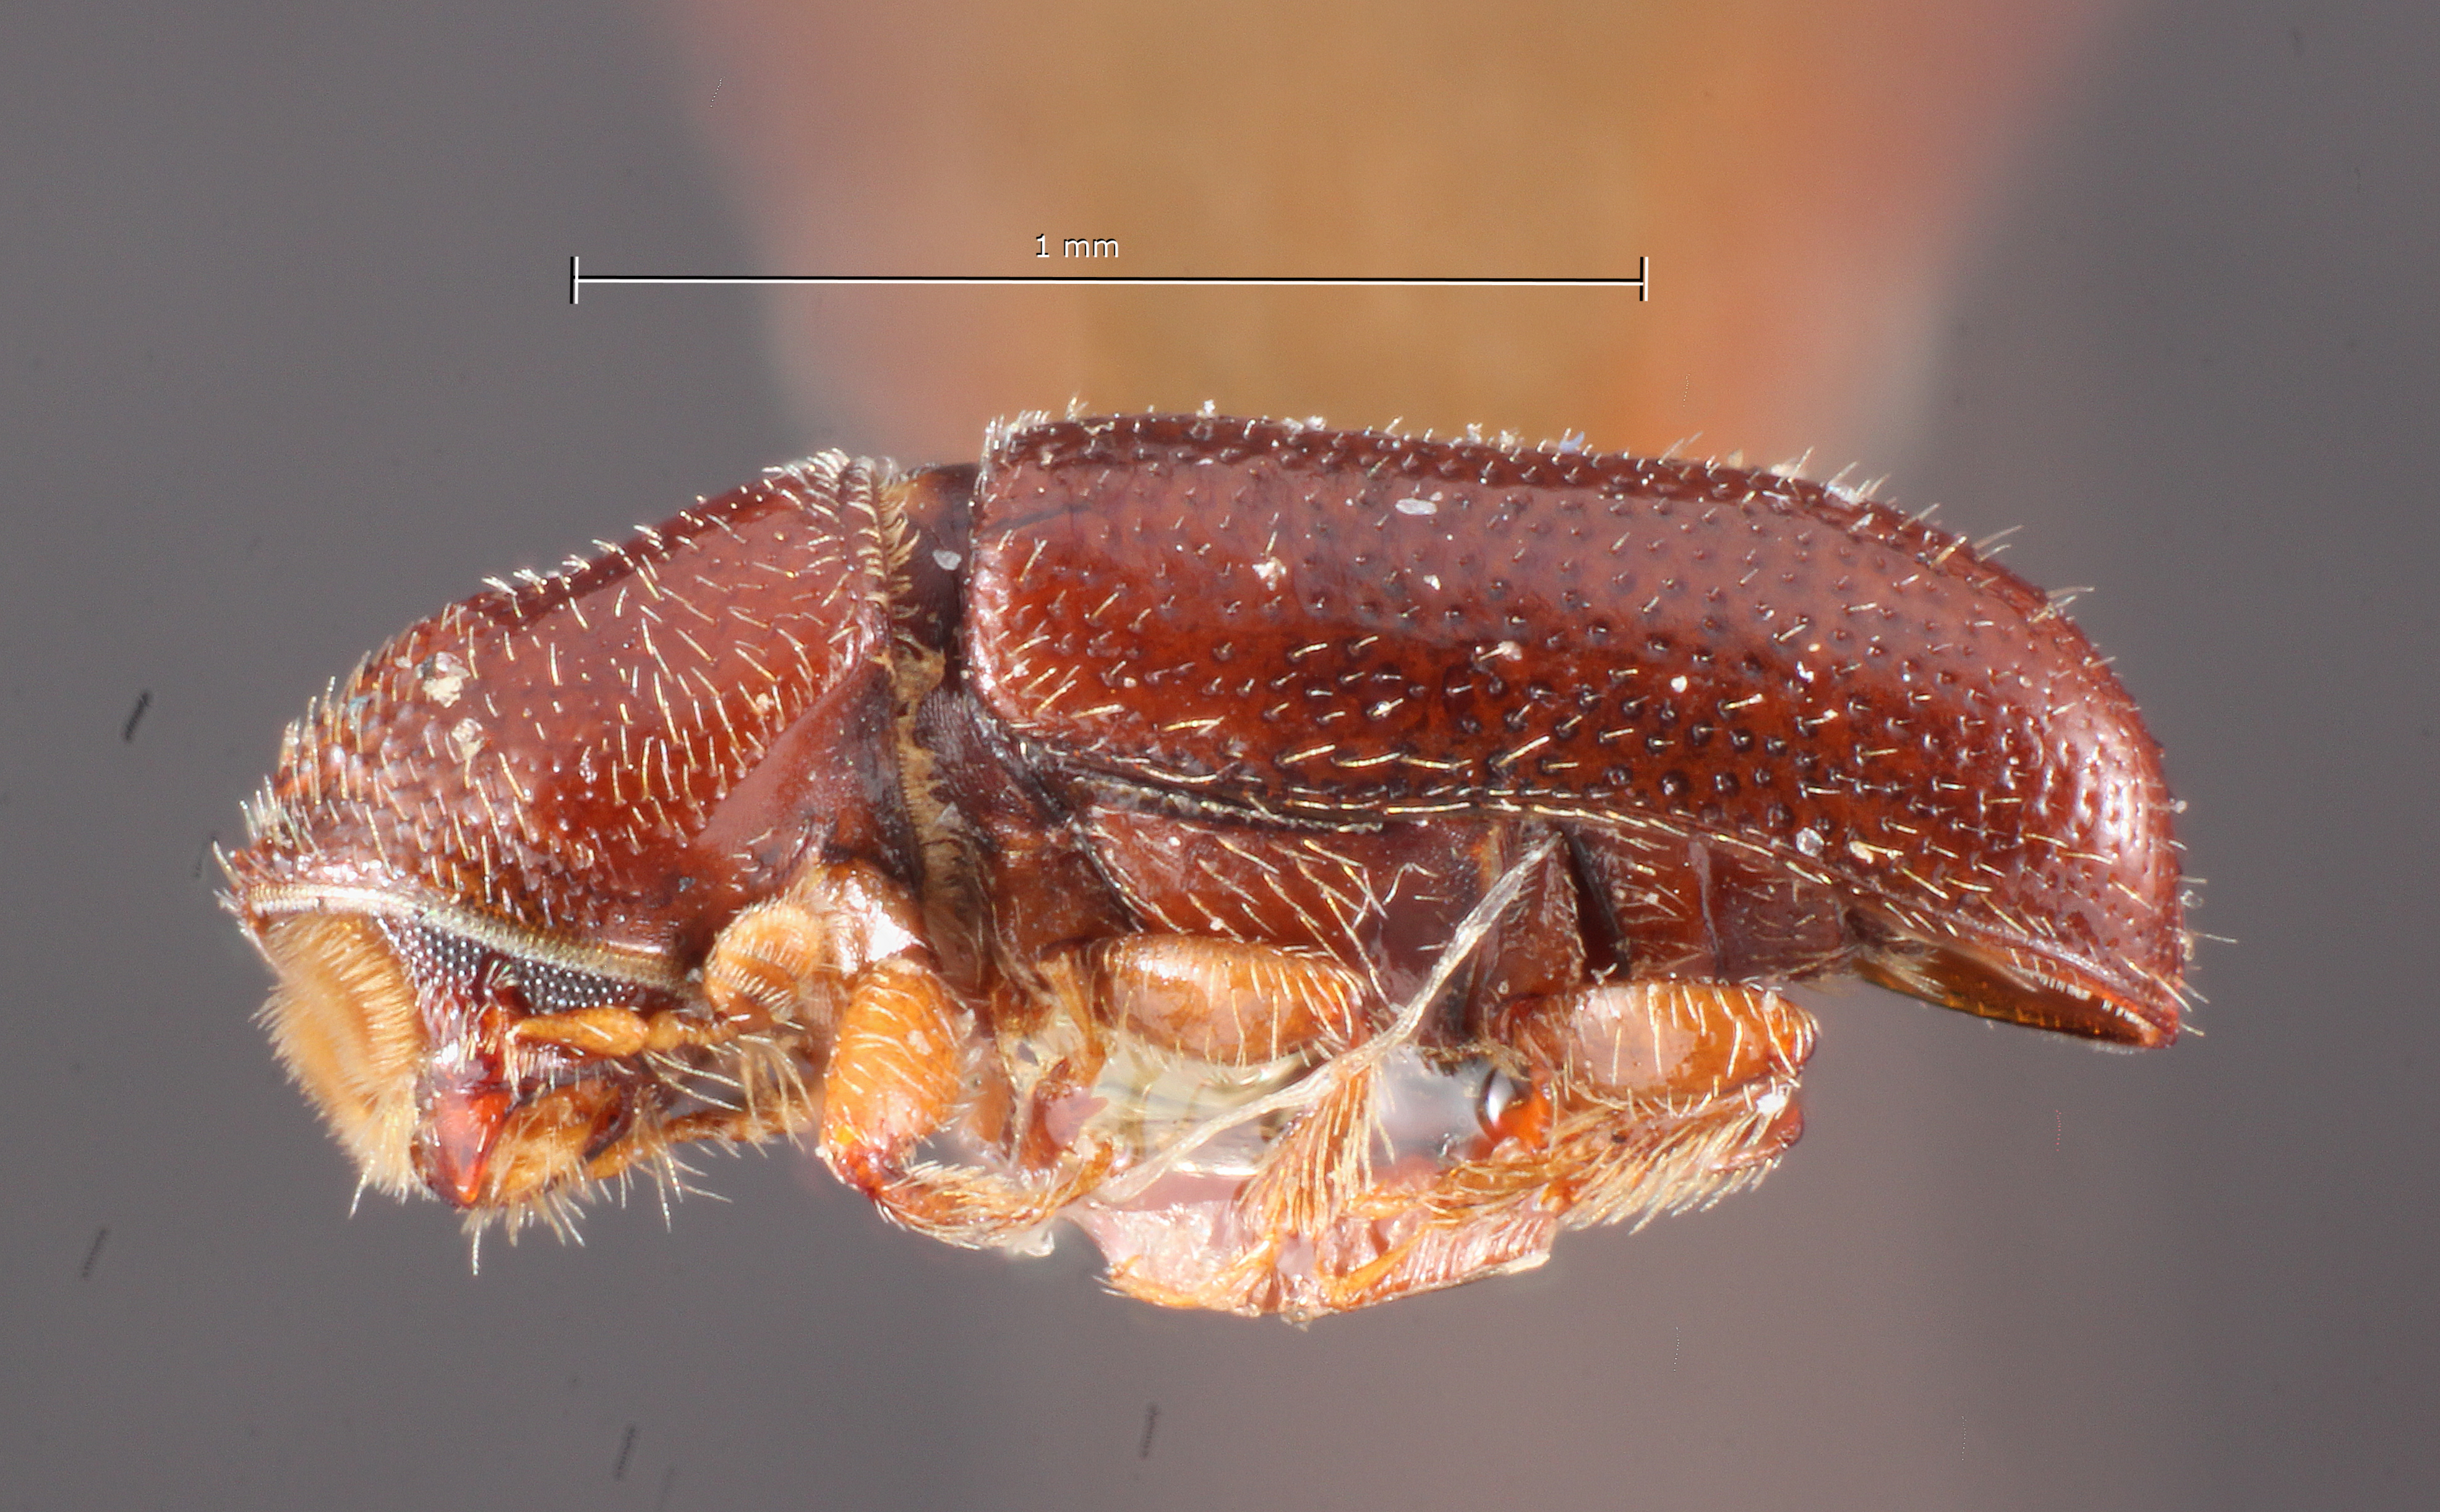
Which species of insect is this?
Pityophthorus briscoei
